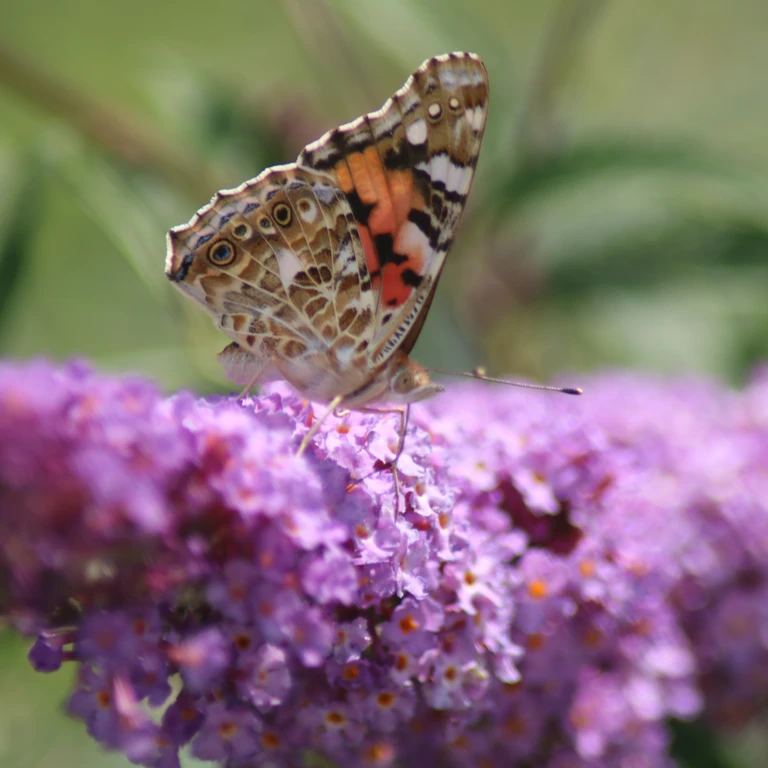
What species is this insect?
Vanessa cardui
